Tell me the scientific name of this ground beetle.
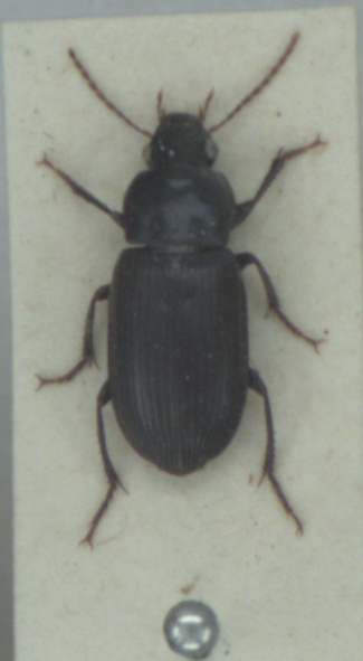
Harpalus tenebrosus
